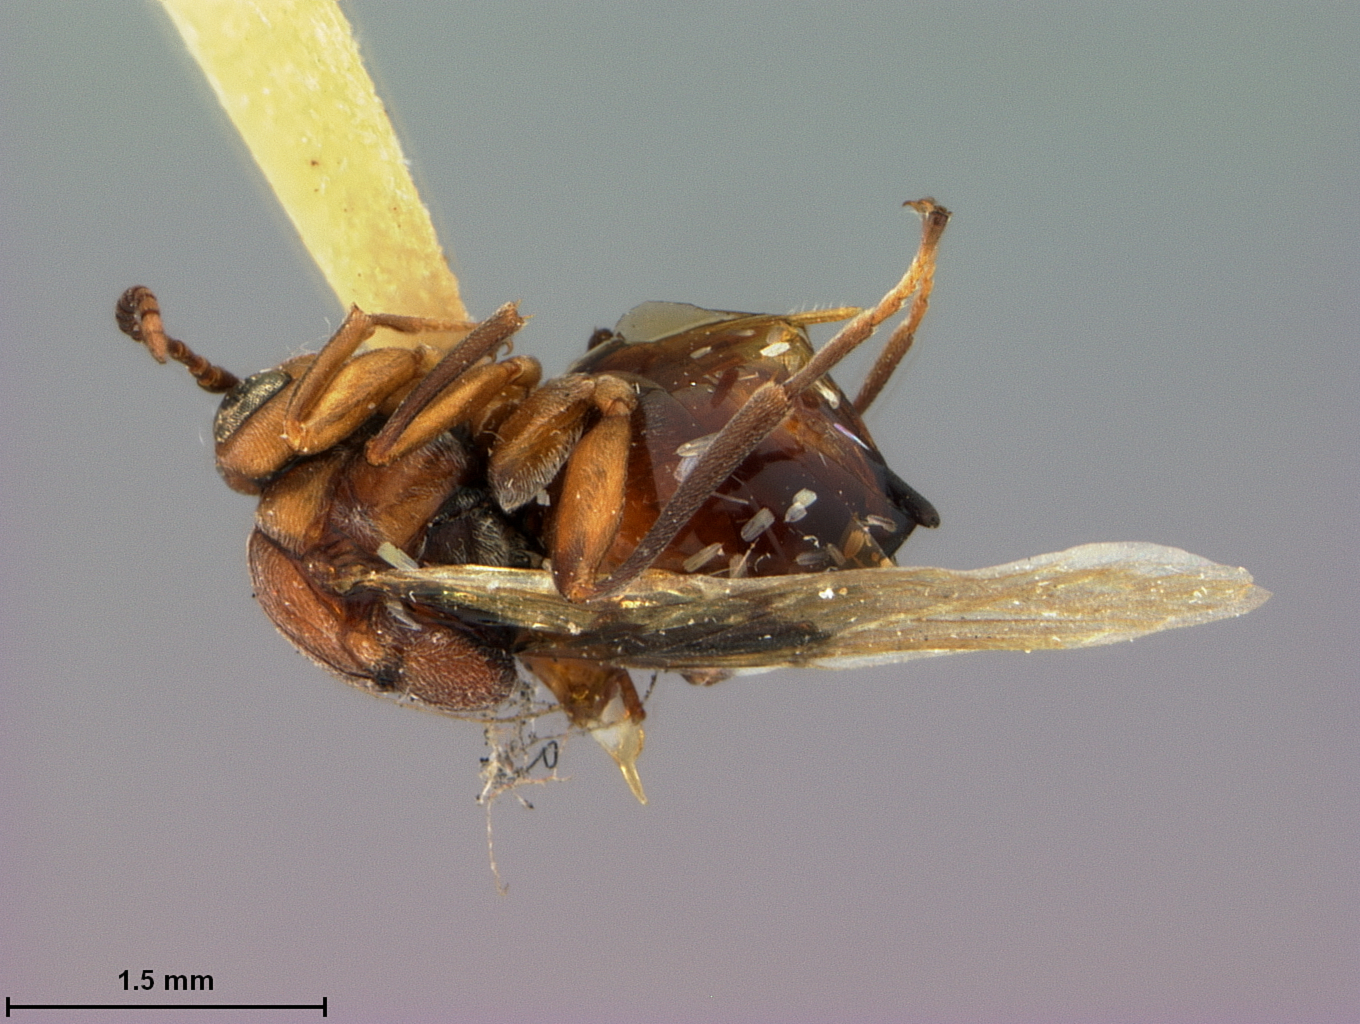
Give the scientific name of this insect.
Andricus glandulus
